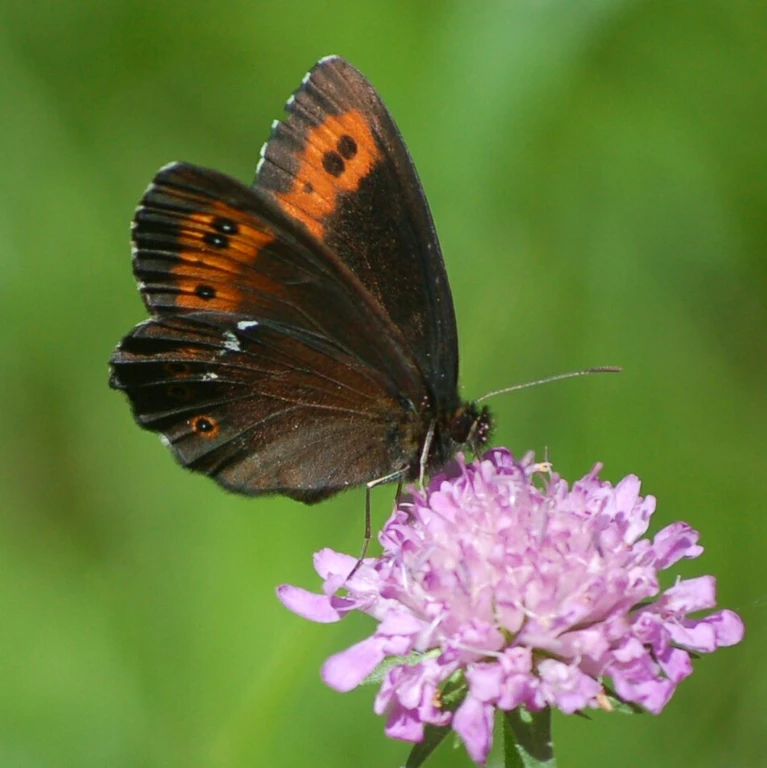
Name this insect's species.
Erebia ligea
